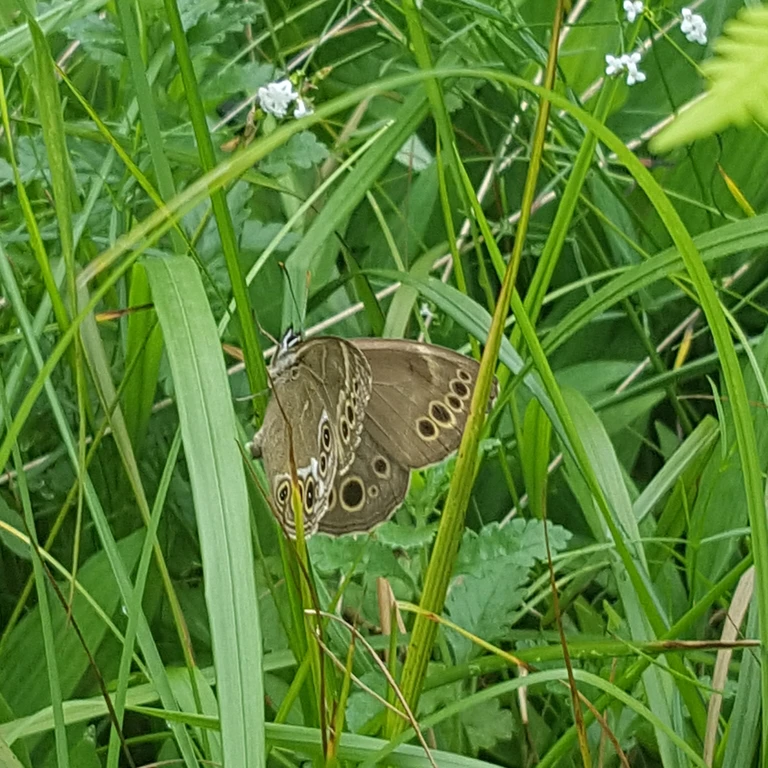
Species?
Lopinga achine (also Pararge achine)
